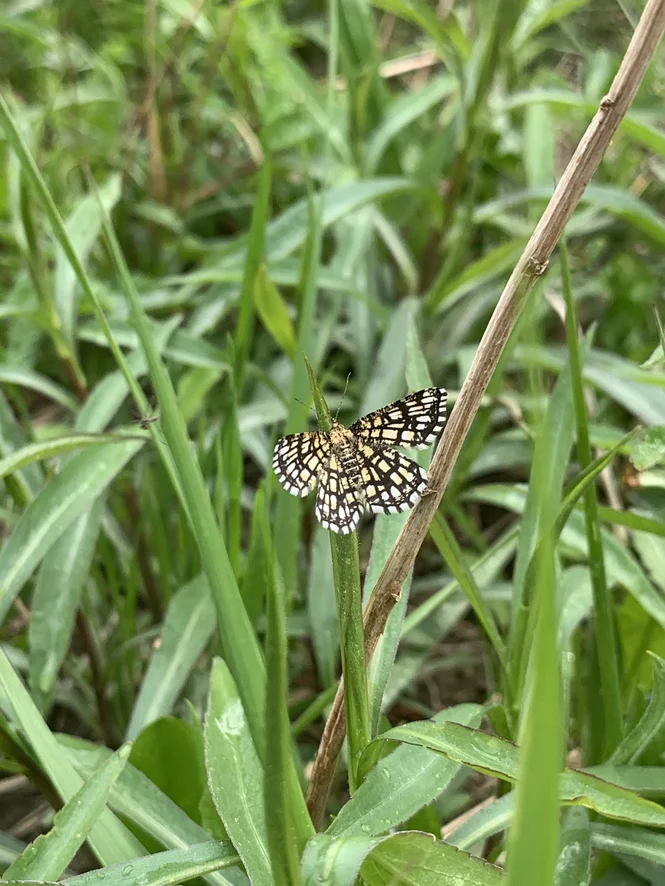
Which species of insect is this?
Chiasmia clathrata
